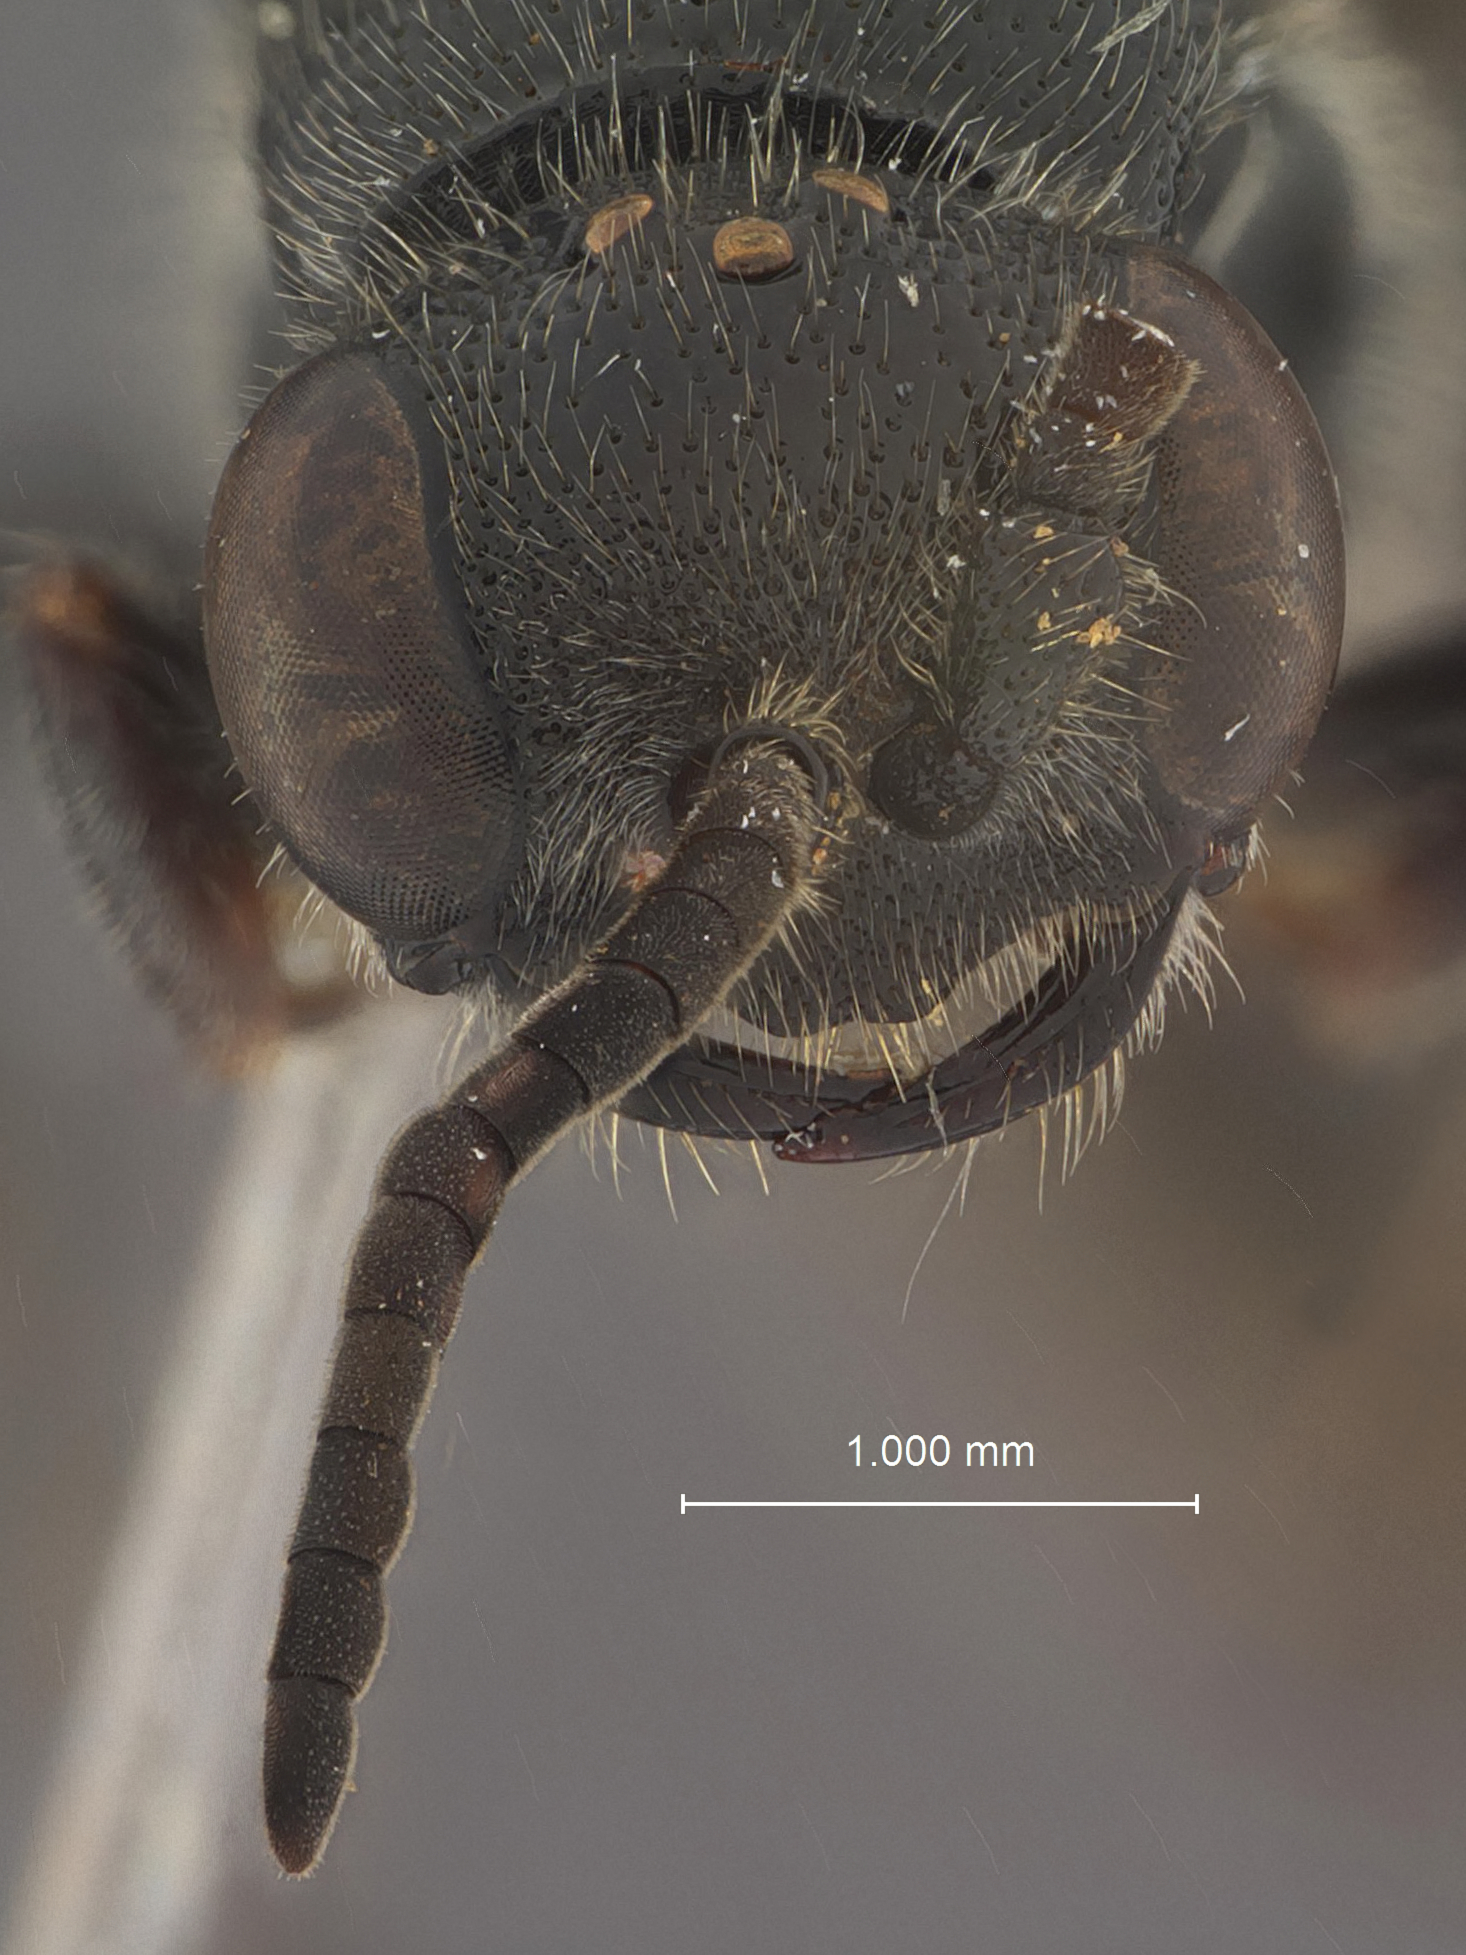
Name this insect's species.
Tiphia komaii
